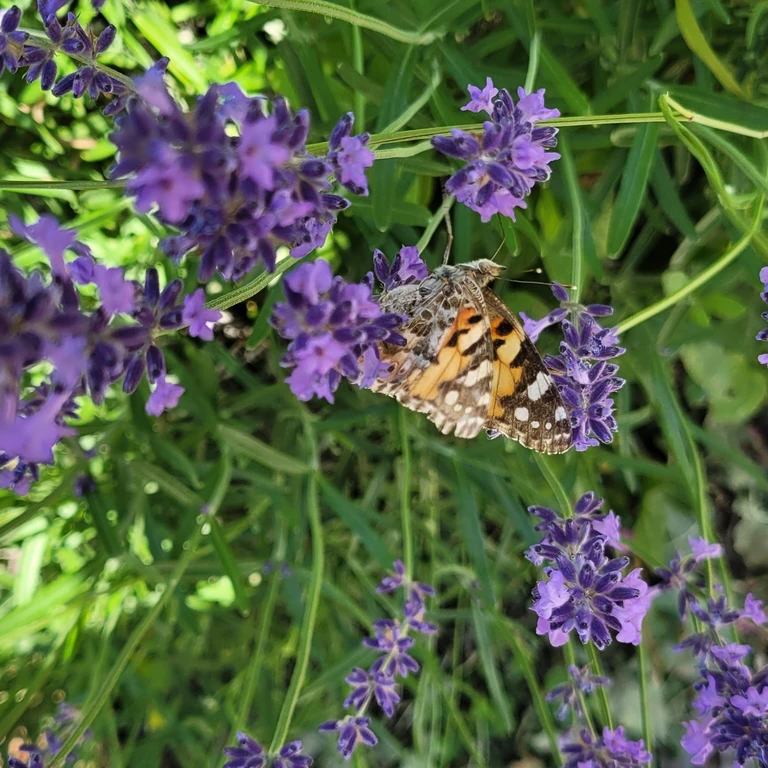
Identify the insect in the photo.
Vanessa cardui
